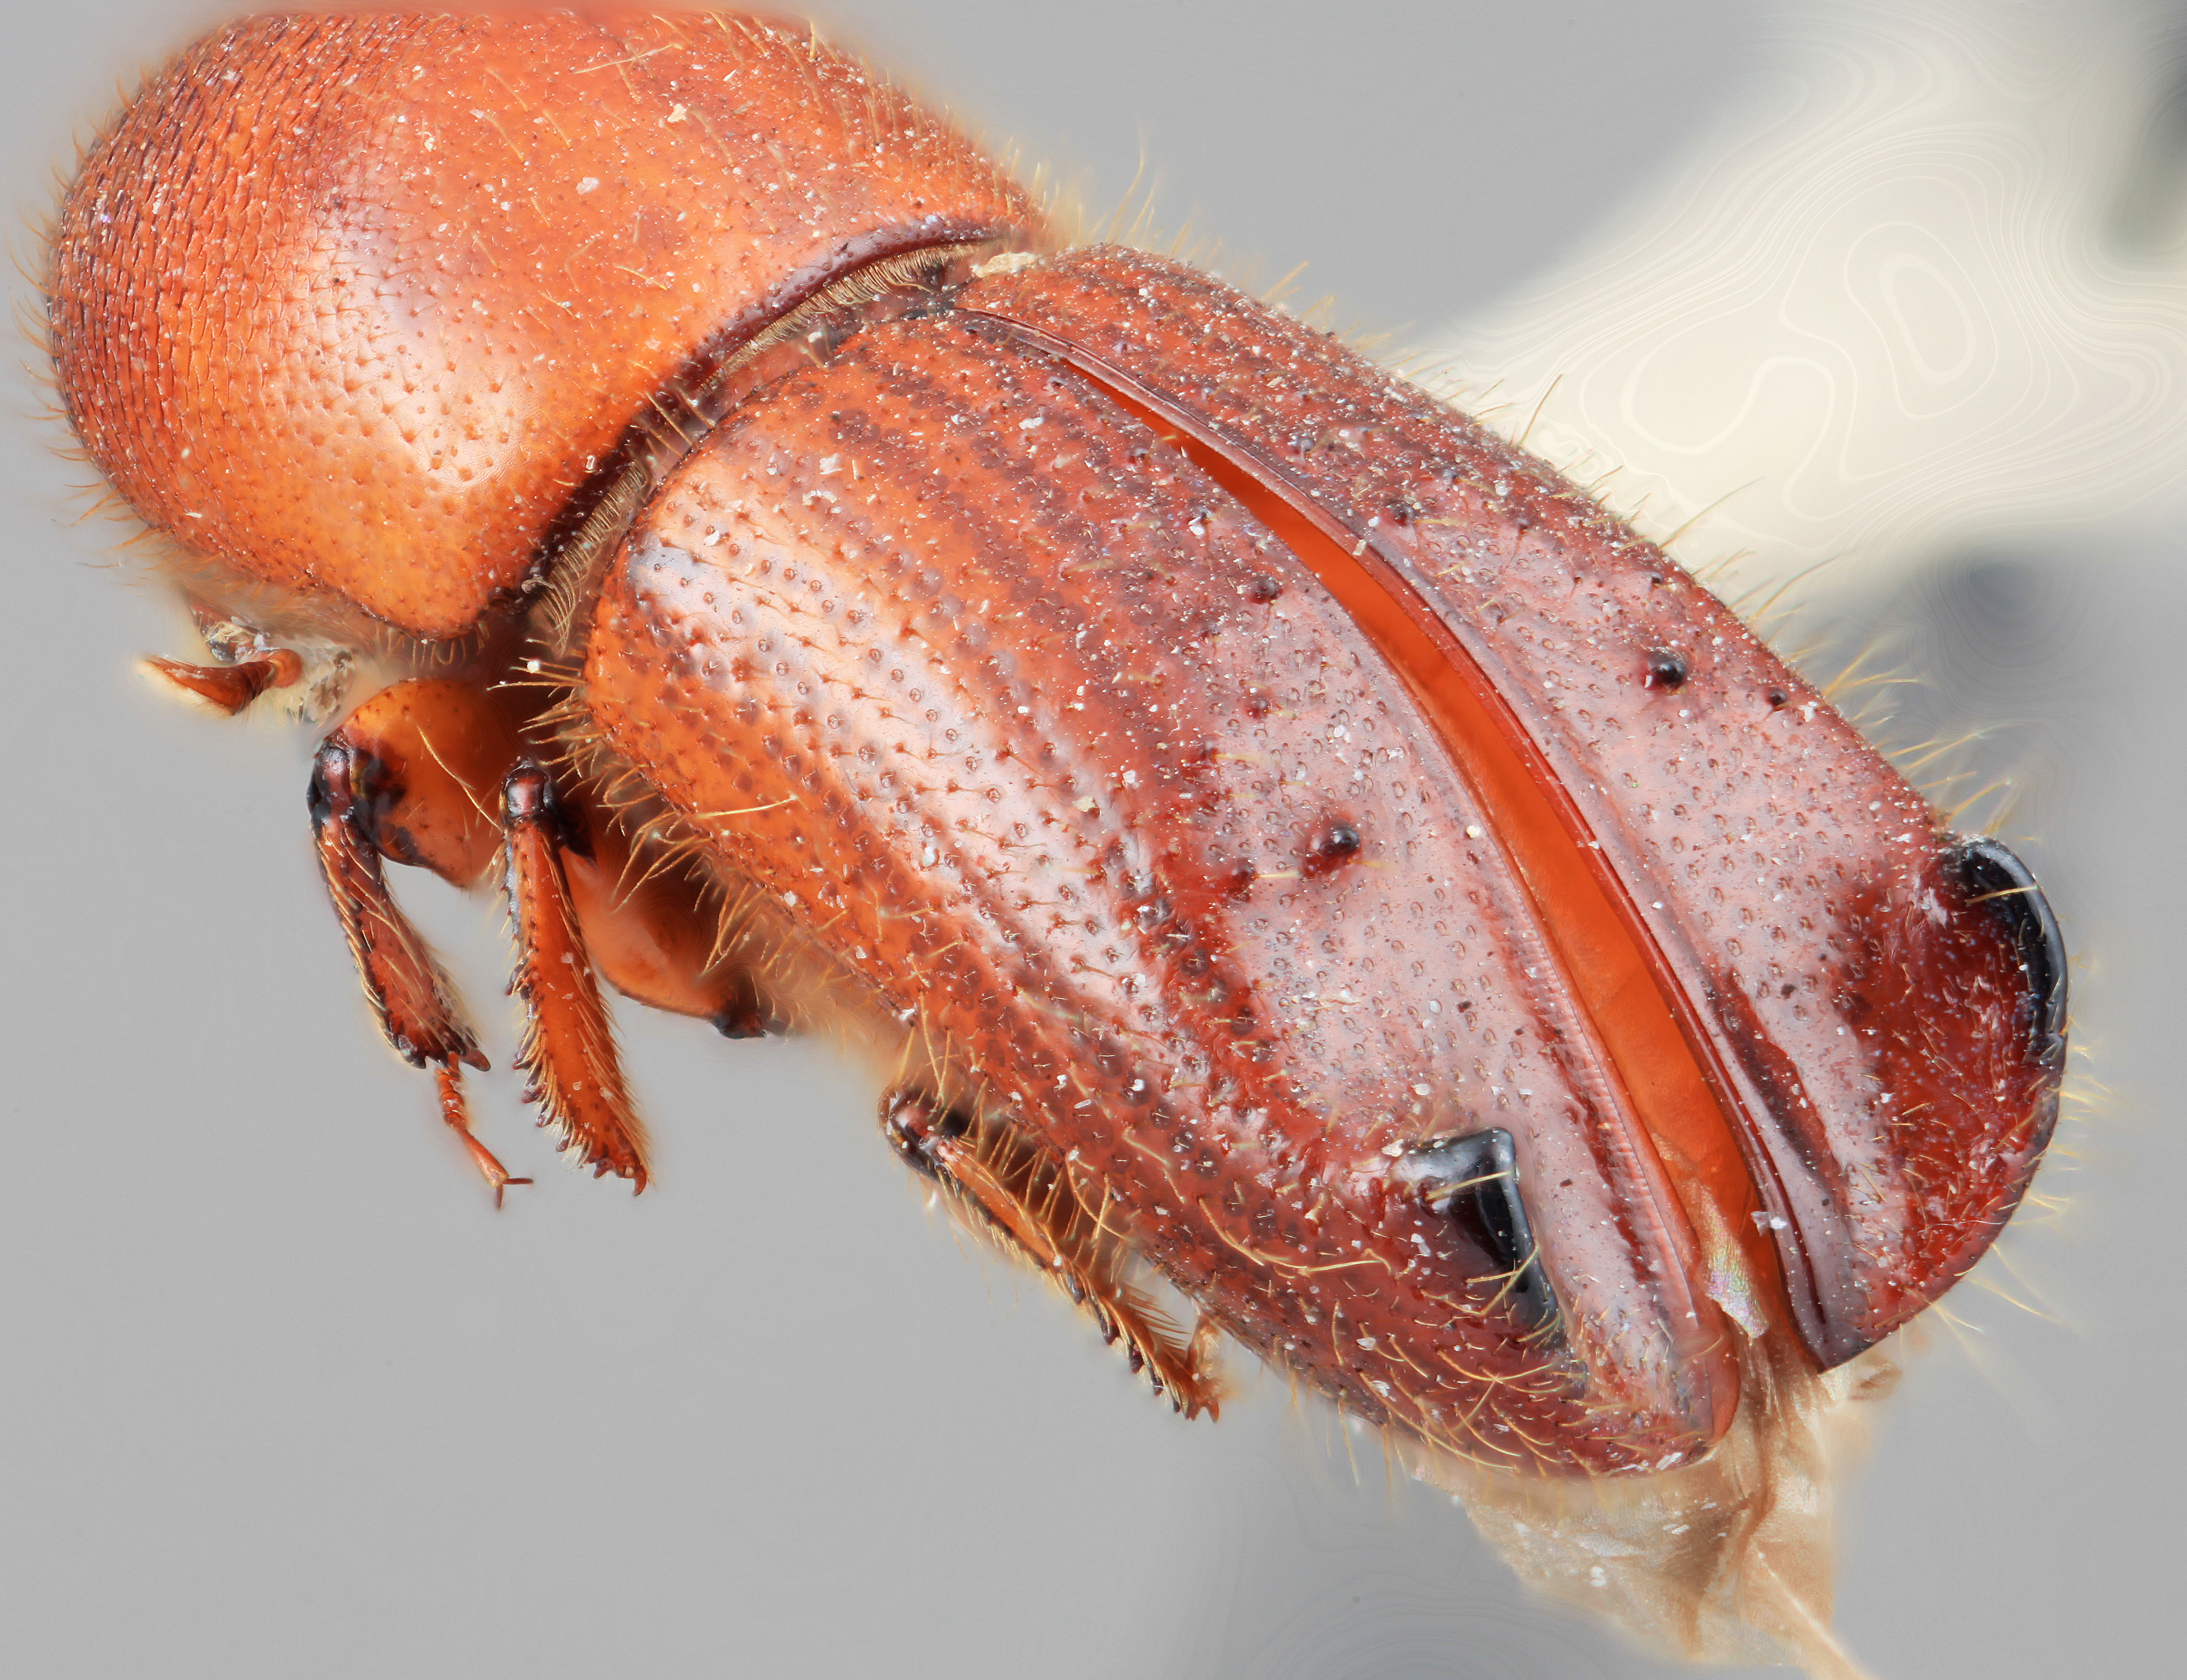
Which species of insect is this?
Xyleborus horridicus
